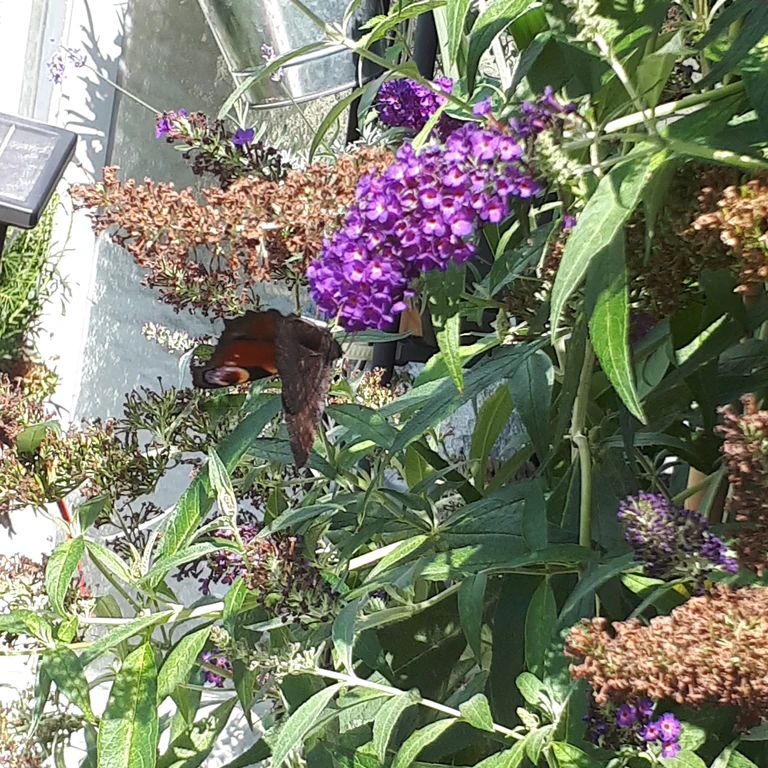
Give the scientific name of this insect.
Aglais io
